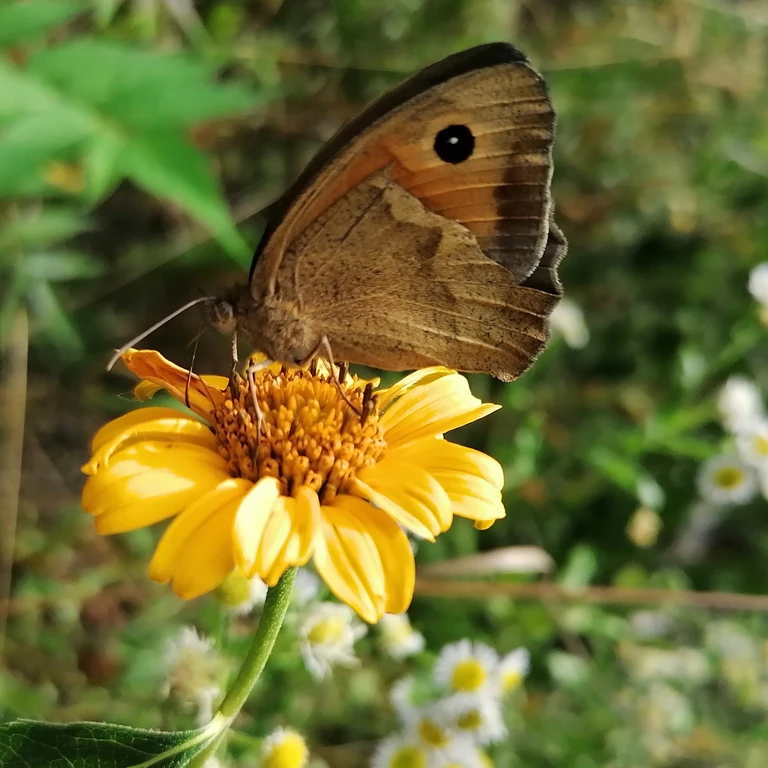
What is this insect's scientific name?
Maniola jurtina
